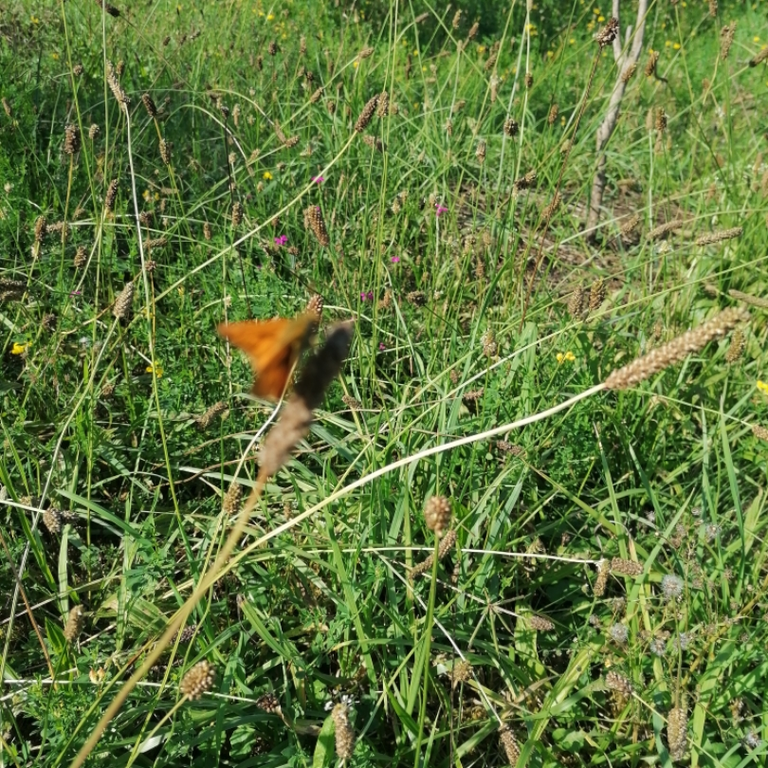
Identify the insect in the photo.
Ochlodes sylvanus (also Ochlodes venata)
